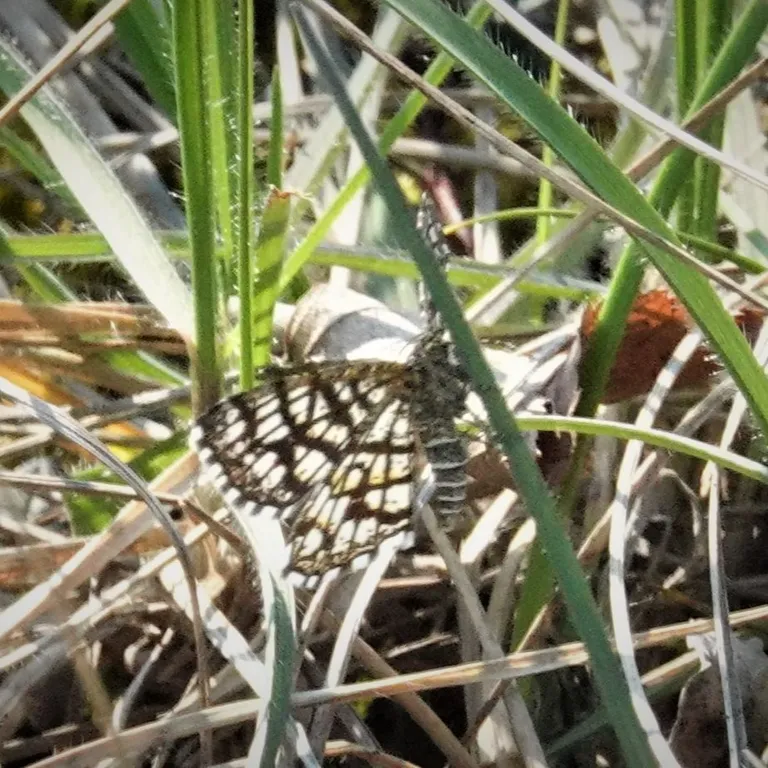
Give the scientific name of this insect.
Chiasmia clathrata
